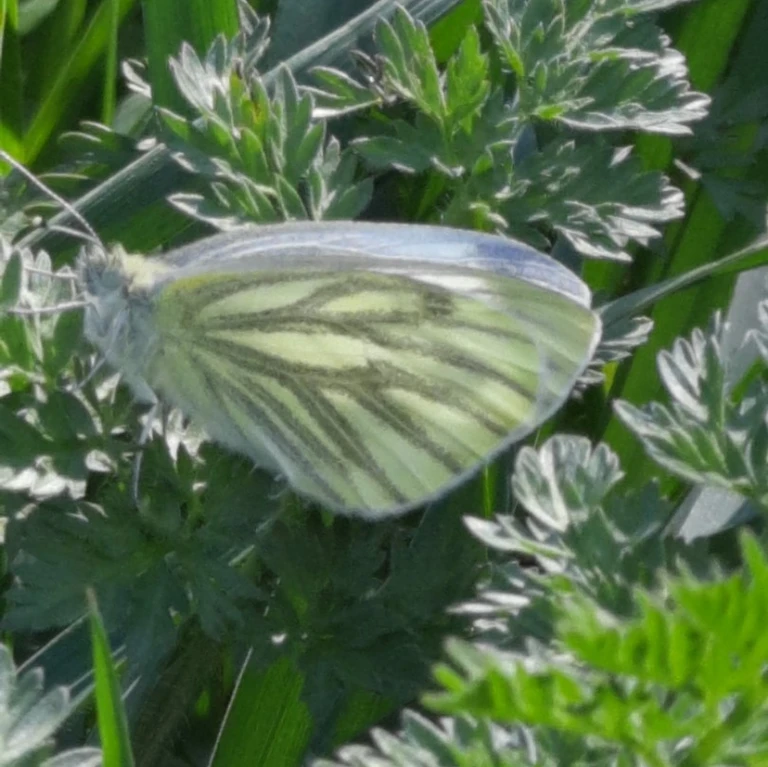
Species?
Pieris napi
